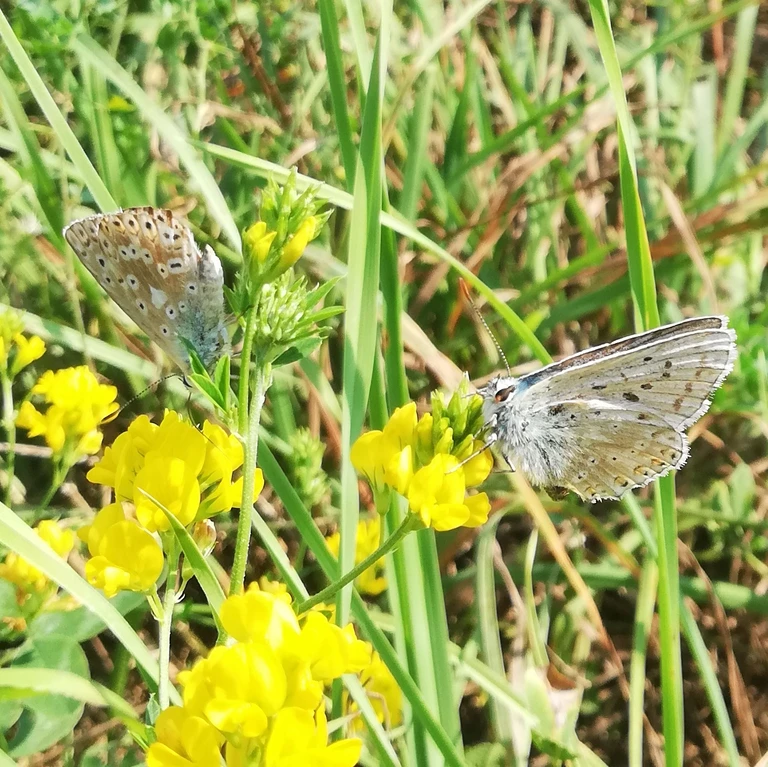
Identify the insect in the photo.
Lysandra coridon
